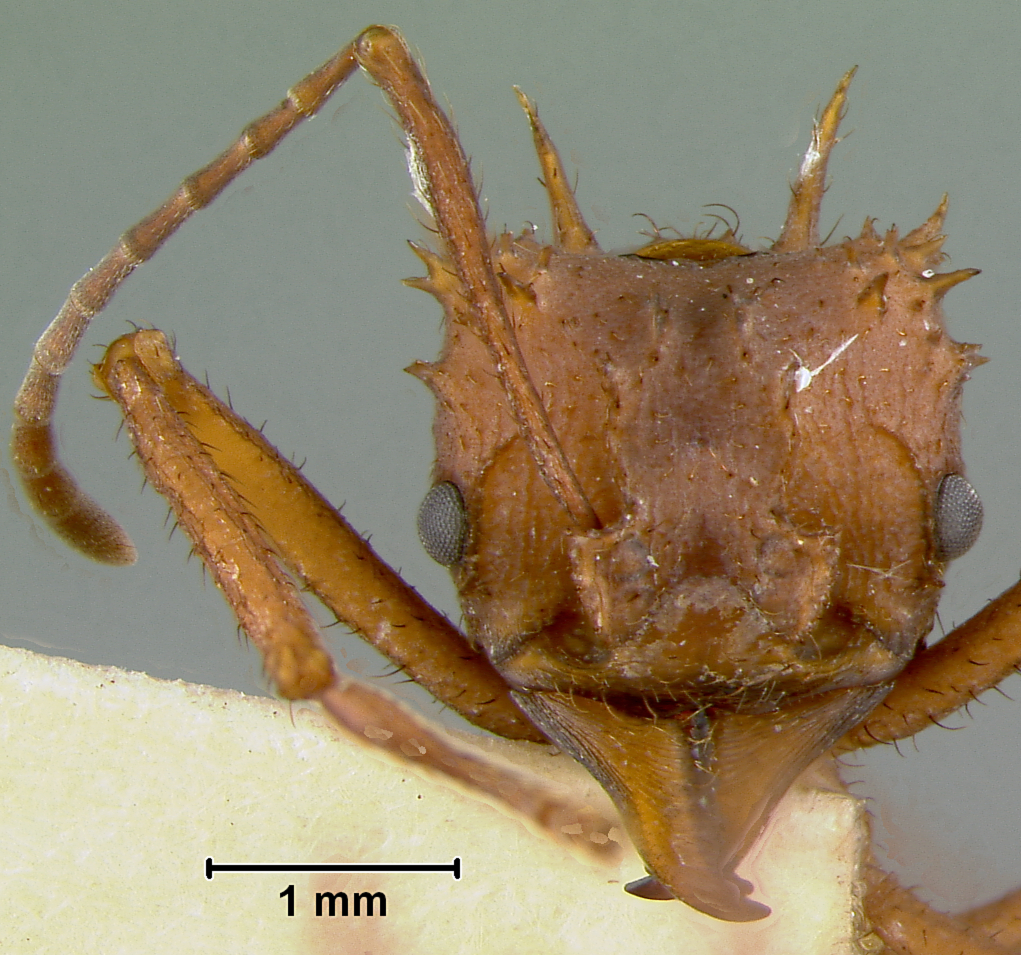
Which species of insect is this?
Acromyrmex octospinosus
